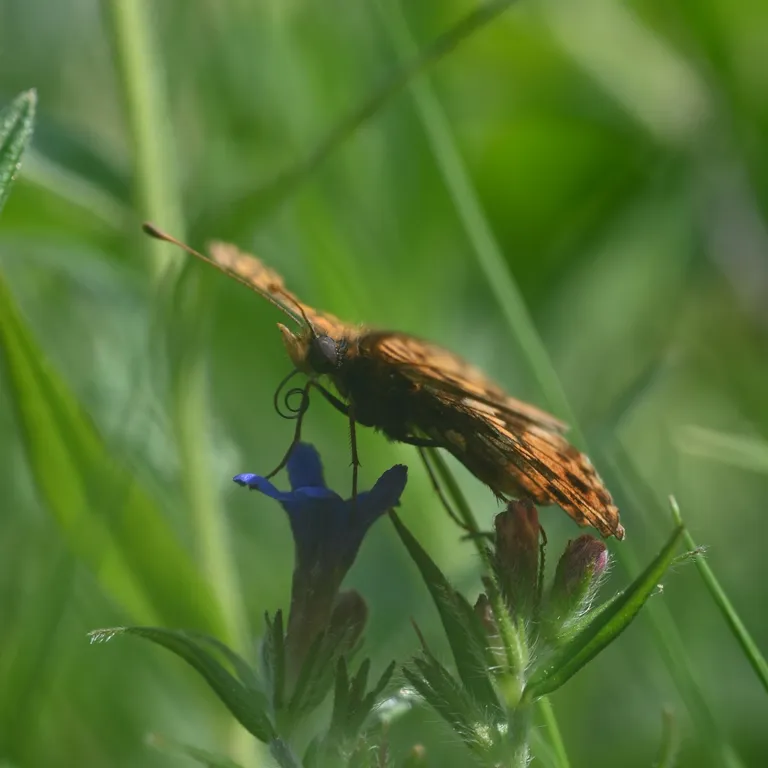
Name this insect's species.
Boloria dia
